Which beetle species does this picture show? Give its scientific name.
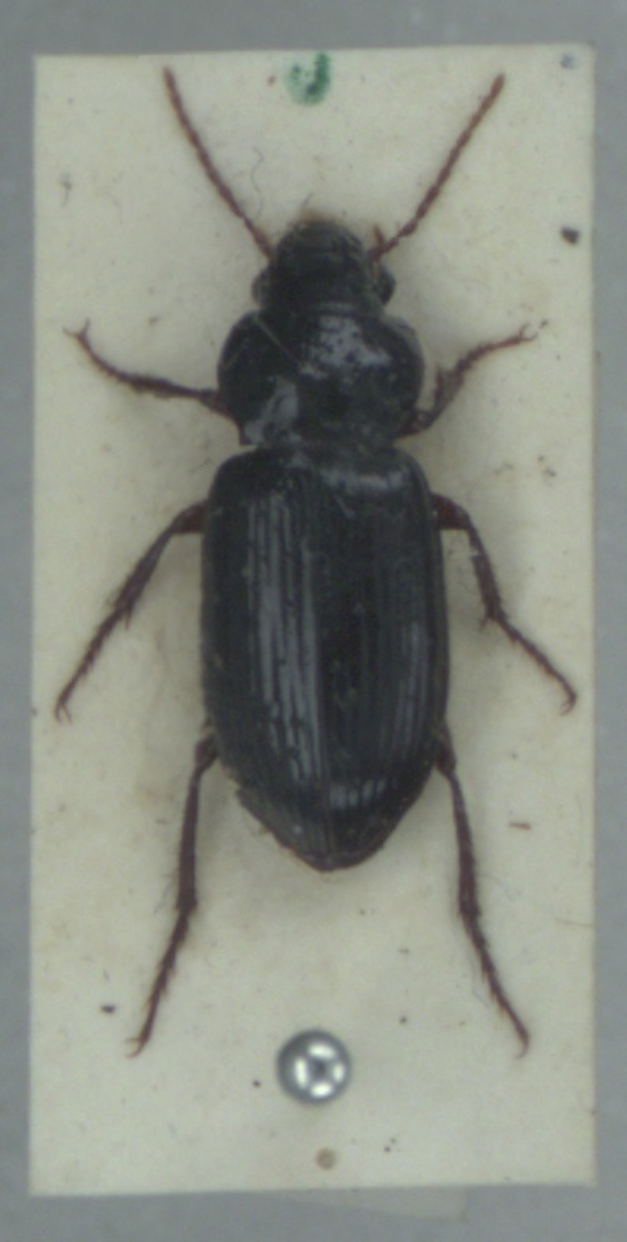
Amara convexiuscula
